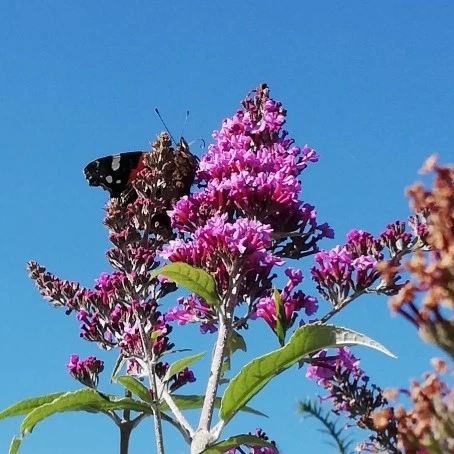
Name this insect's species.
Vanessa atalanta
